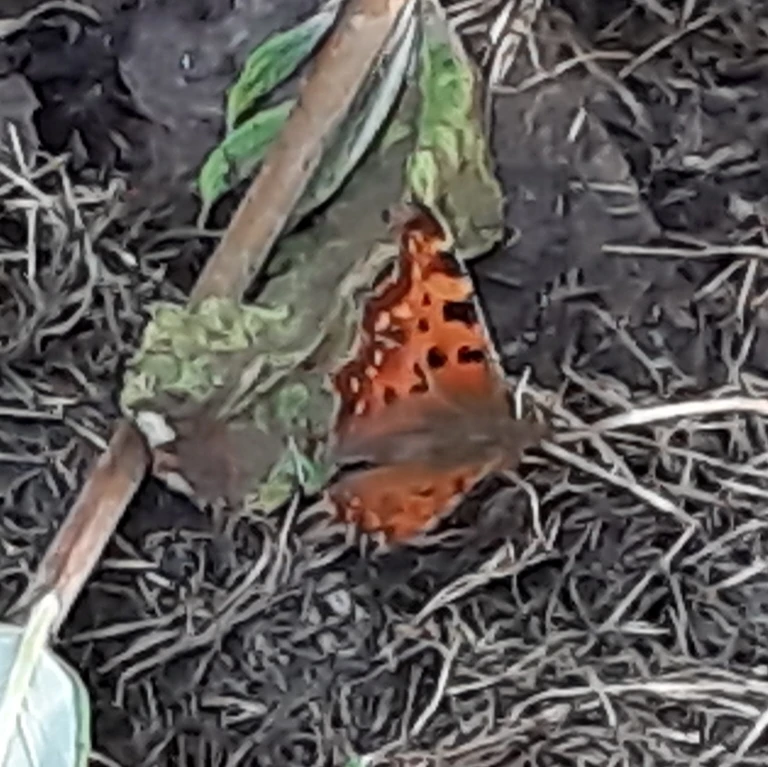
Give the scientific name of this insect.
Polygonia c-album
